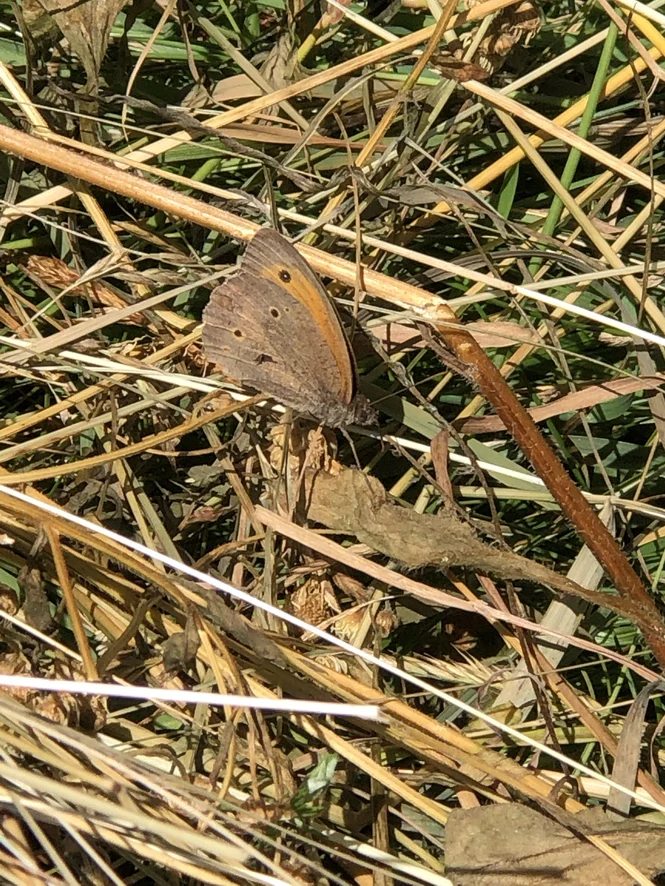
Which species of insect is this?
Maniola jurtina
